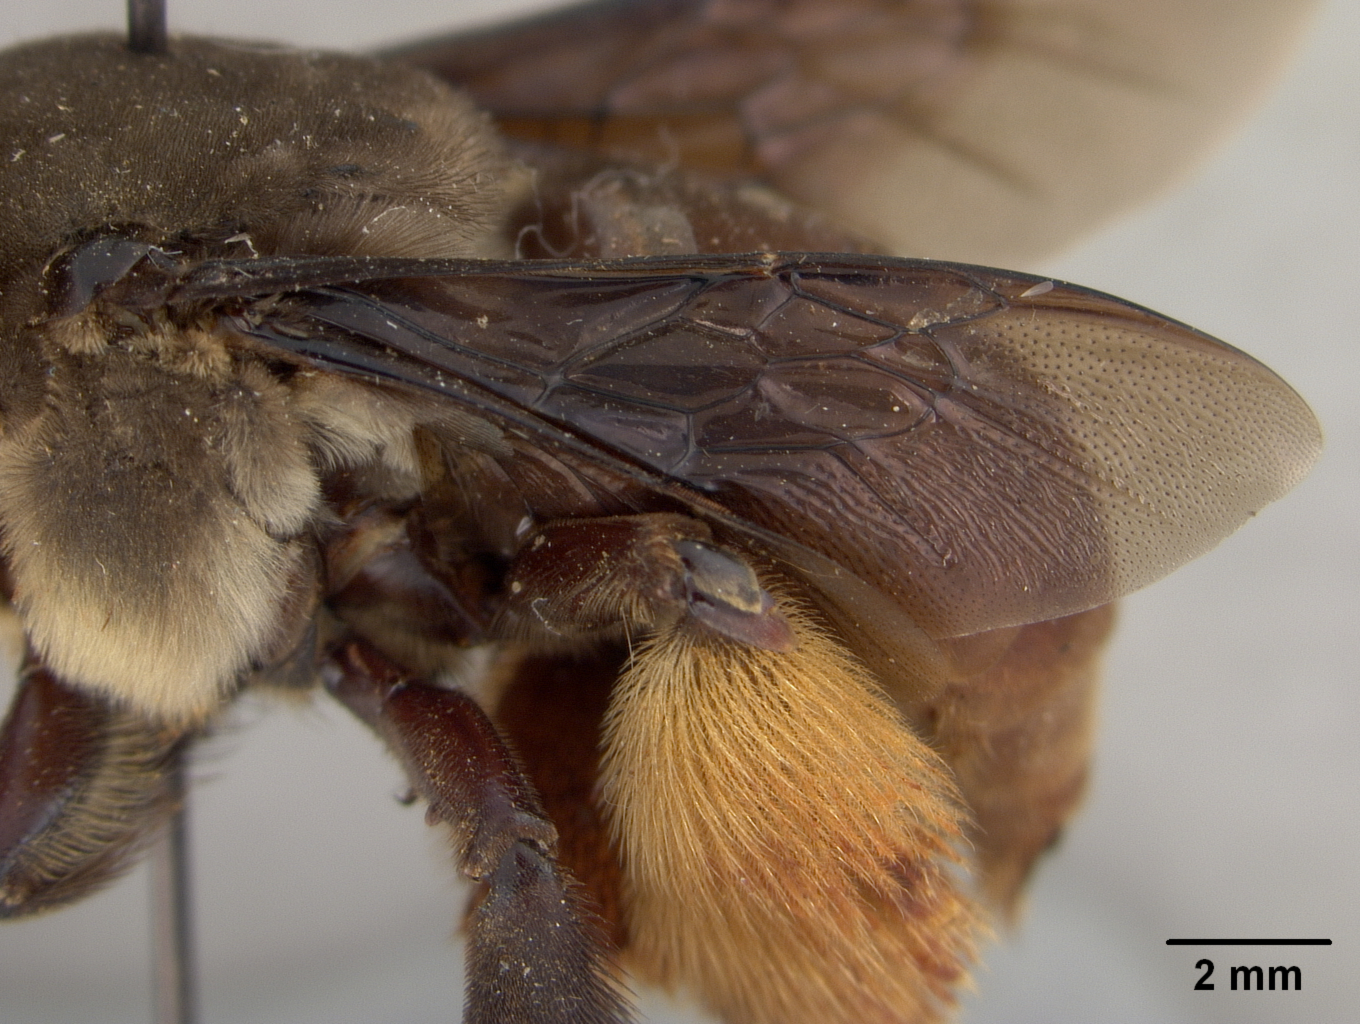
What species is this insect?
Centris lilacina
